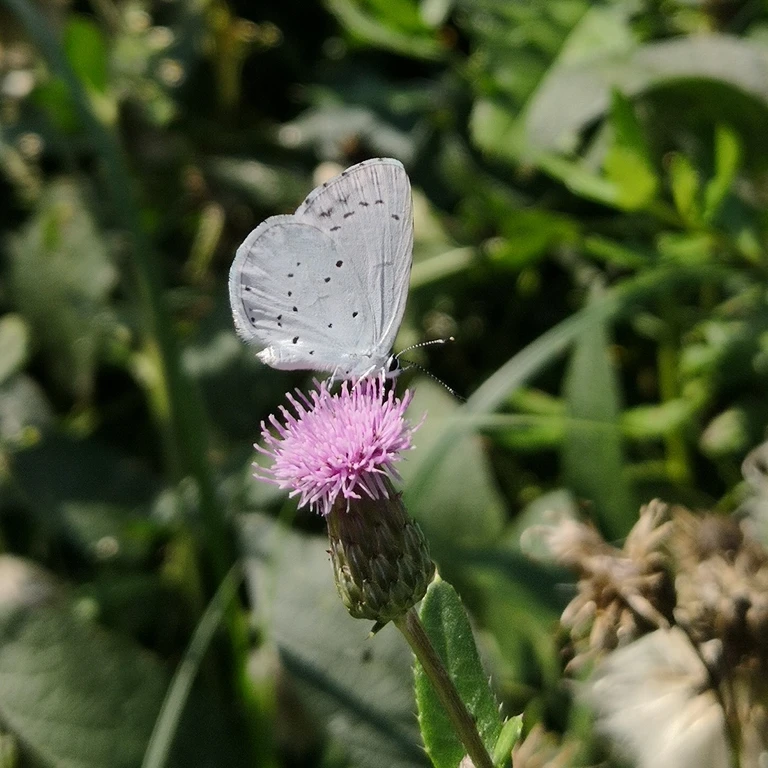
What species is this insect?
Celastrina argiolus
